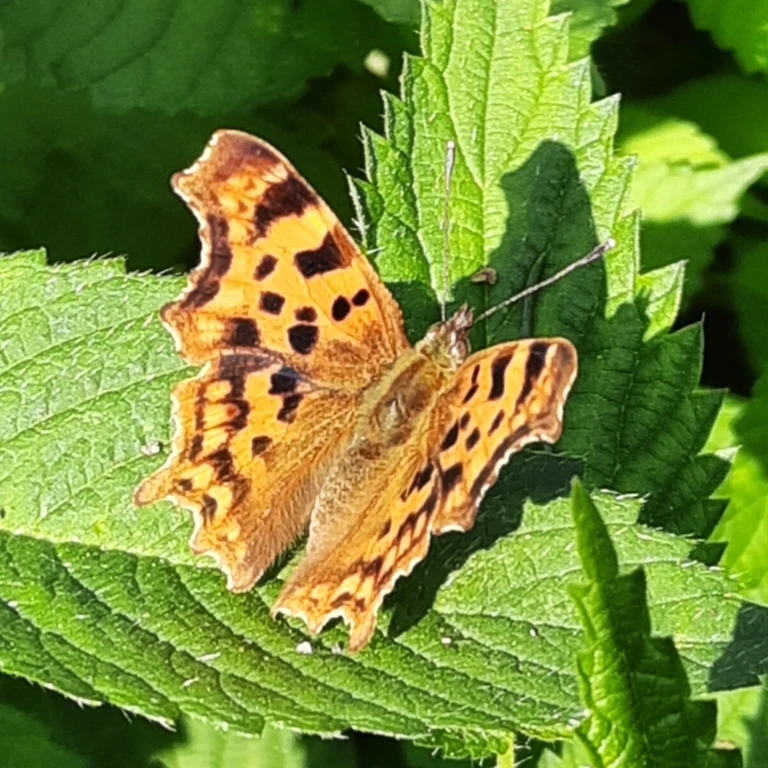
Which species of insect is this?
Polygonia c-album
